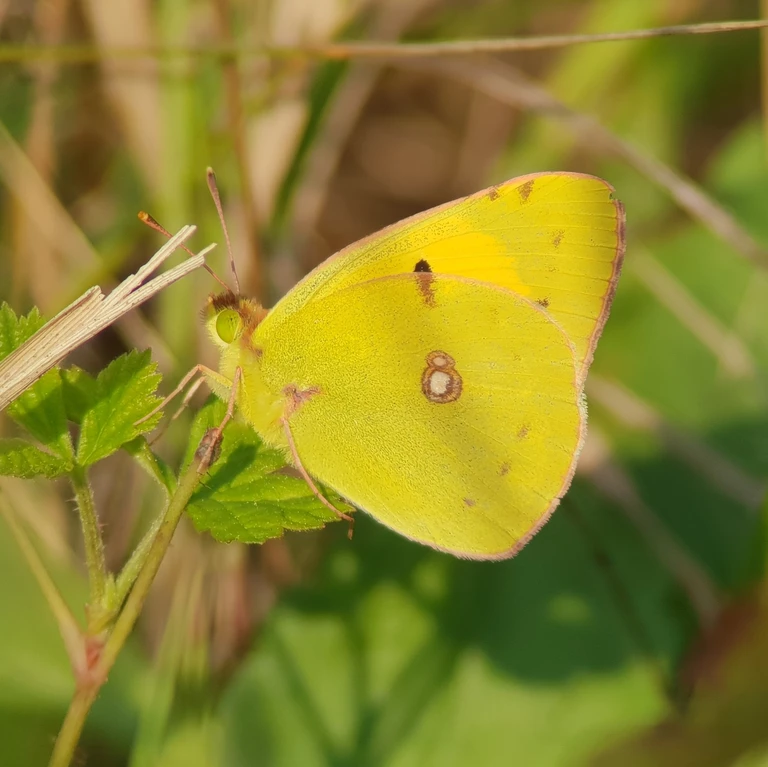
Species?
Colias croceus
